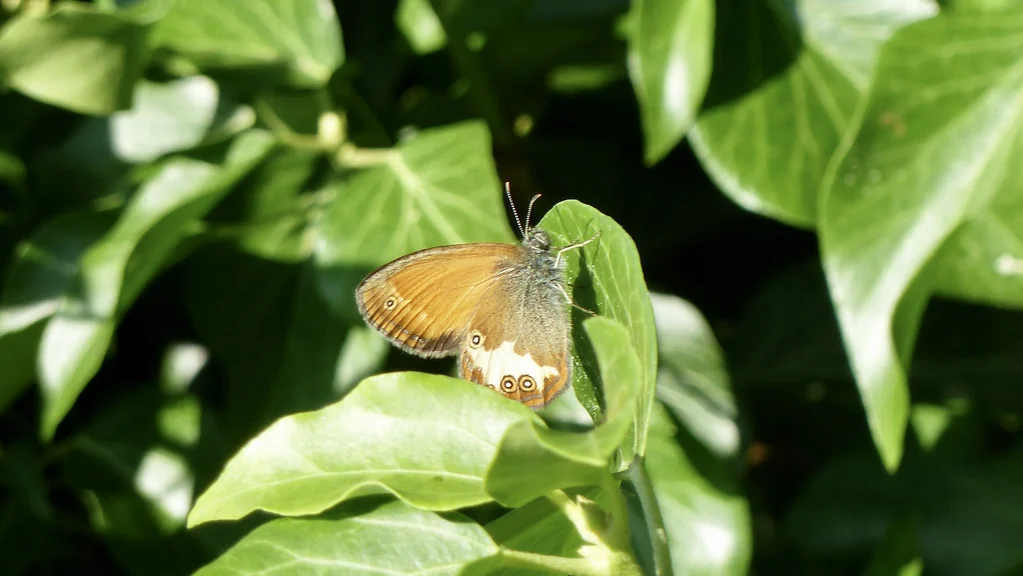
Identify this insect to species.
Coenonympha arcania
